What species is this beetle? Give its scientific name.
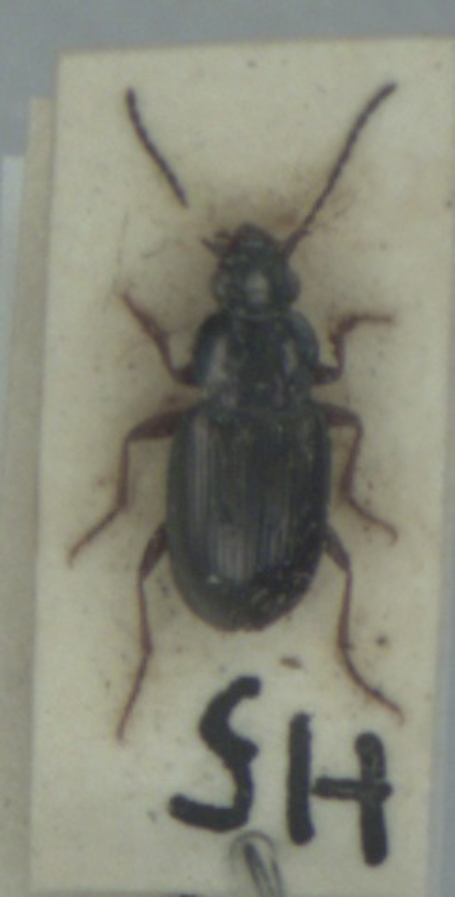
Pogonus chalceus
